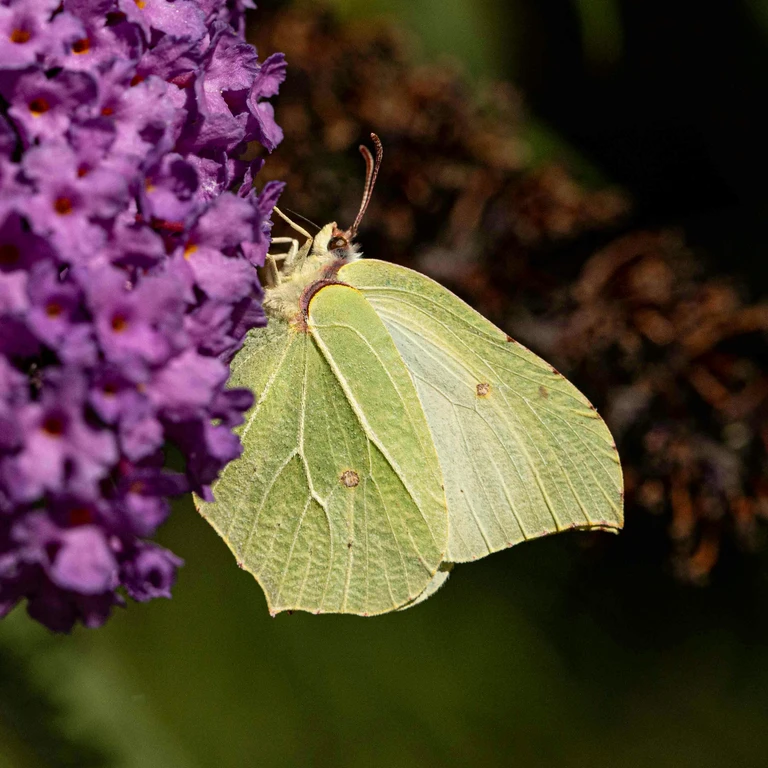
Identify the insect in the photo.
Gonepteryx rhamni
